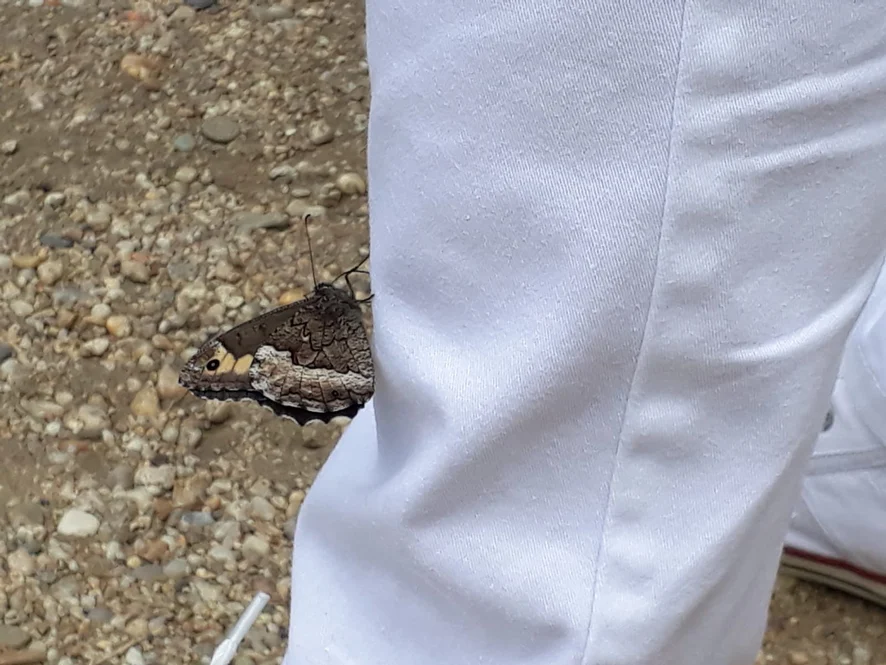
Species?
Hipparchia fagi
